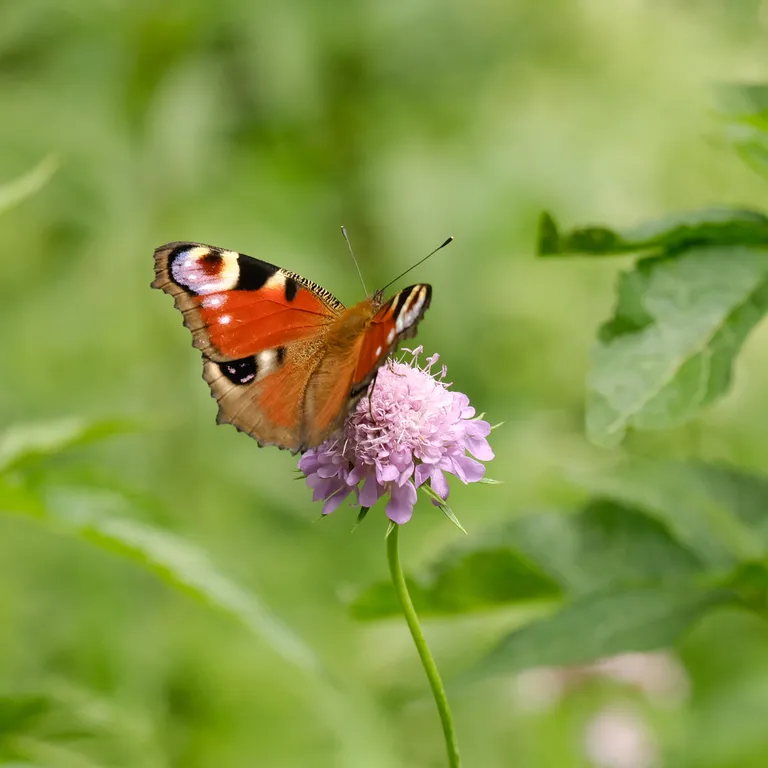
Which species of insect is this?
Aglais io
